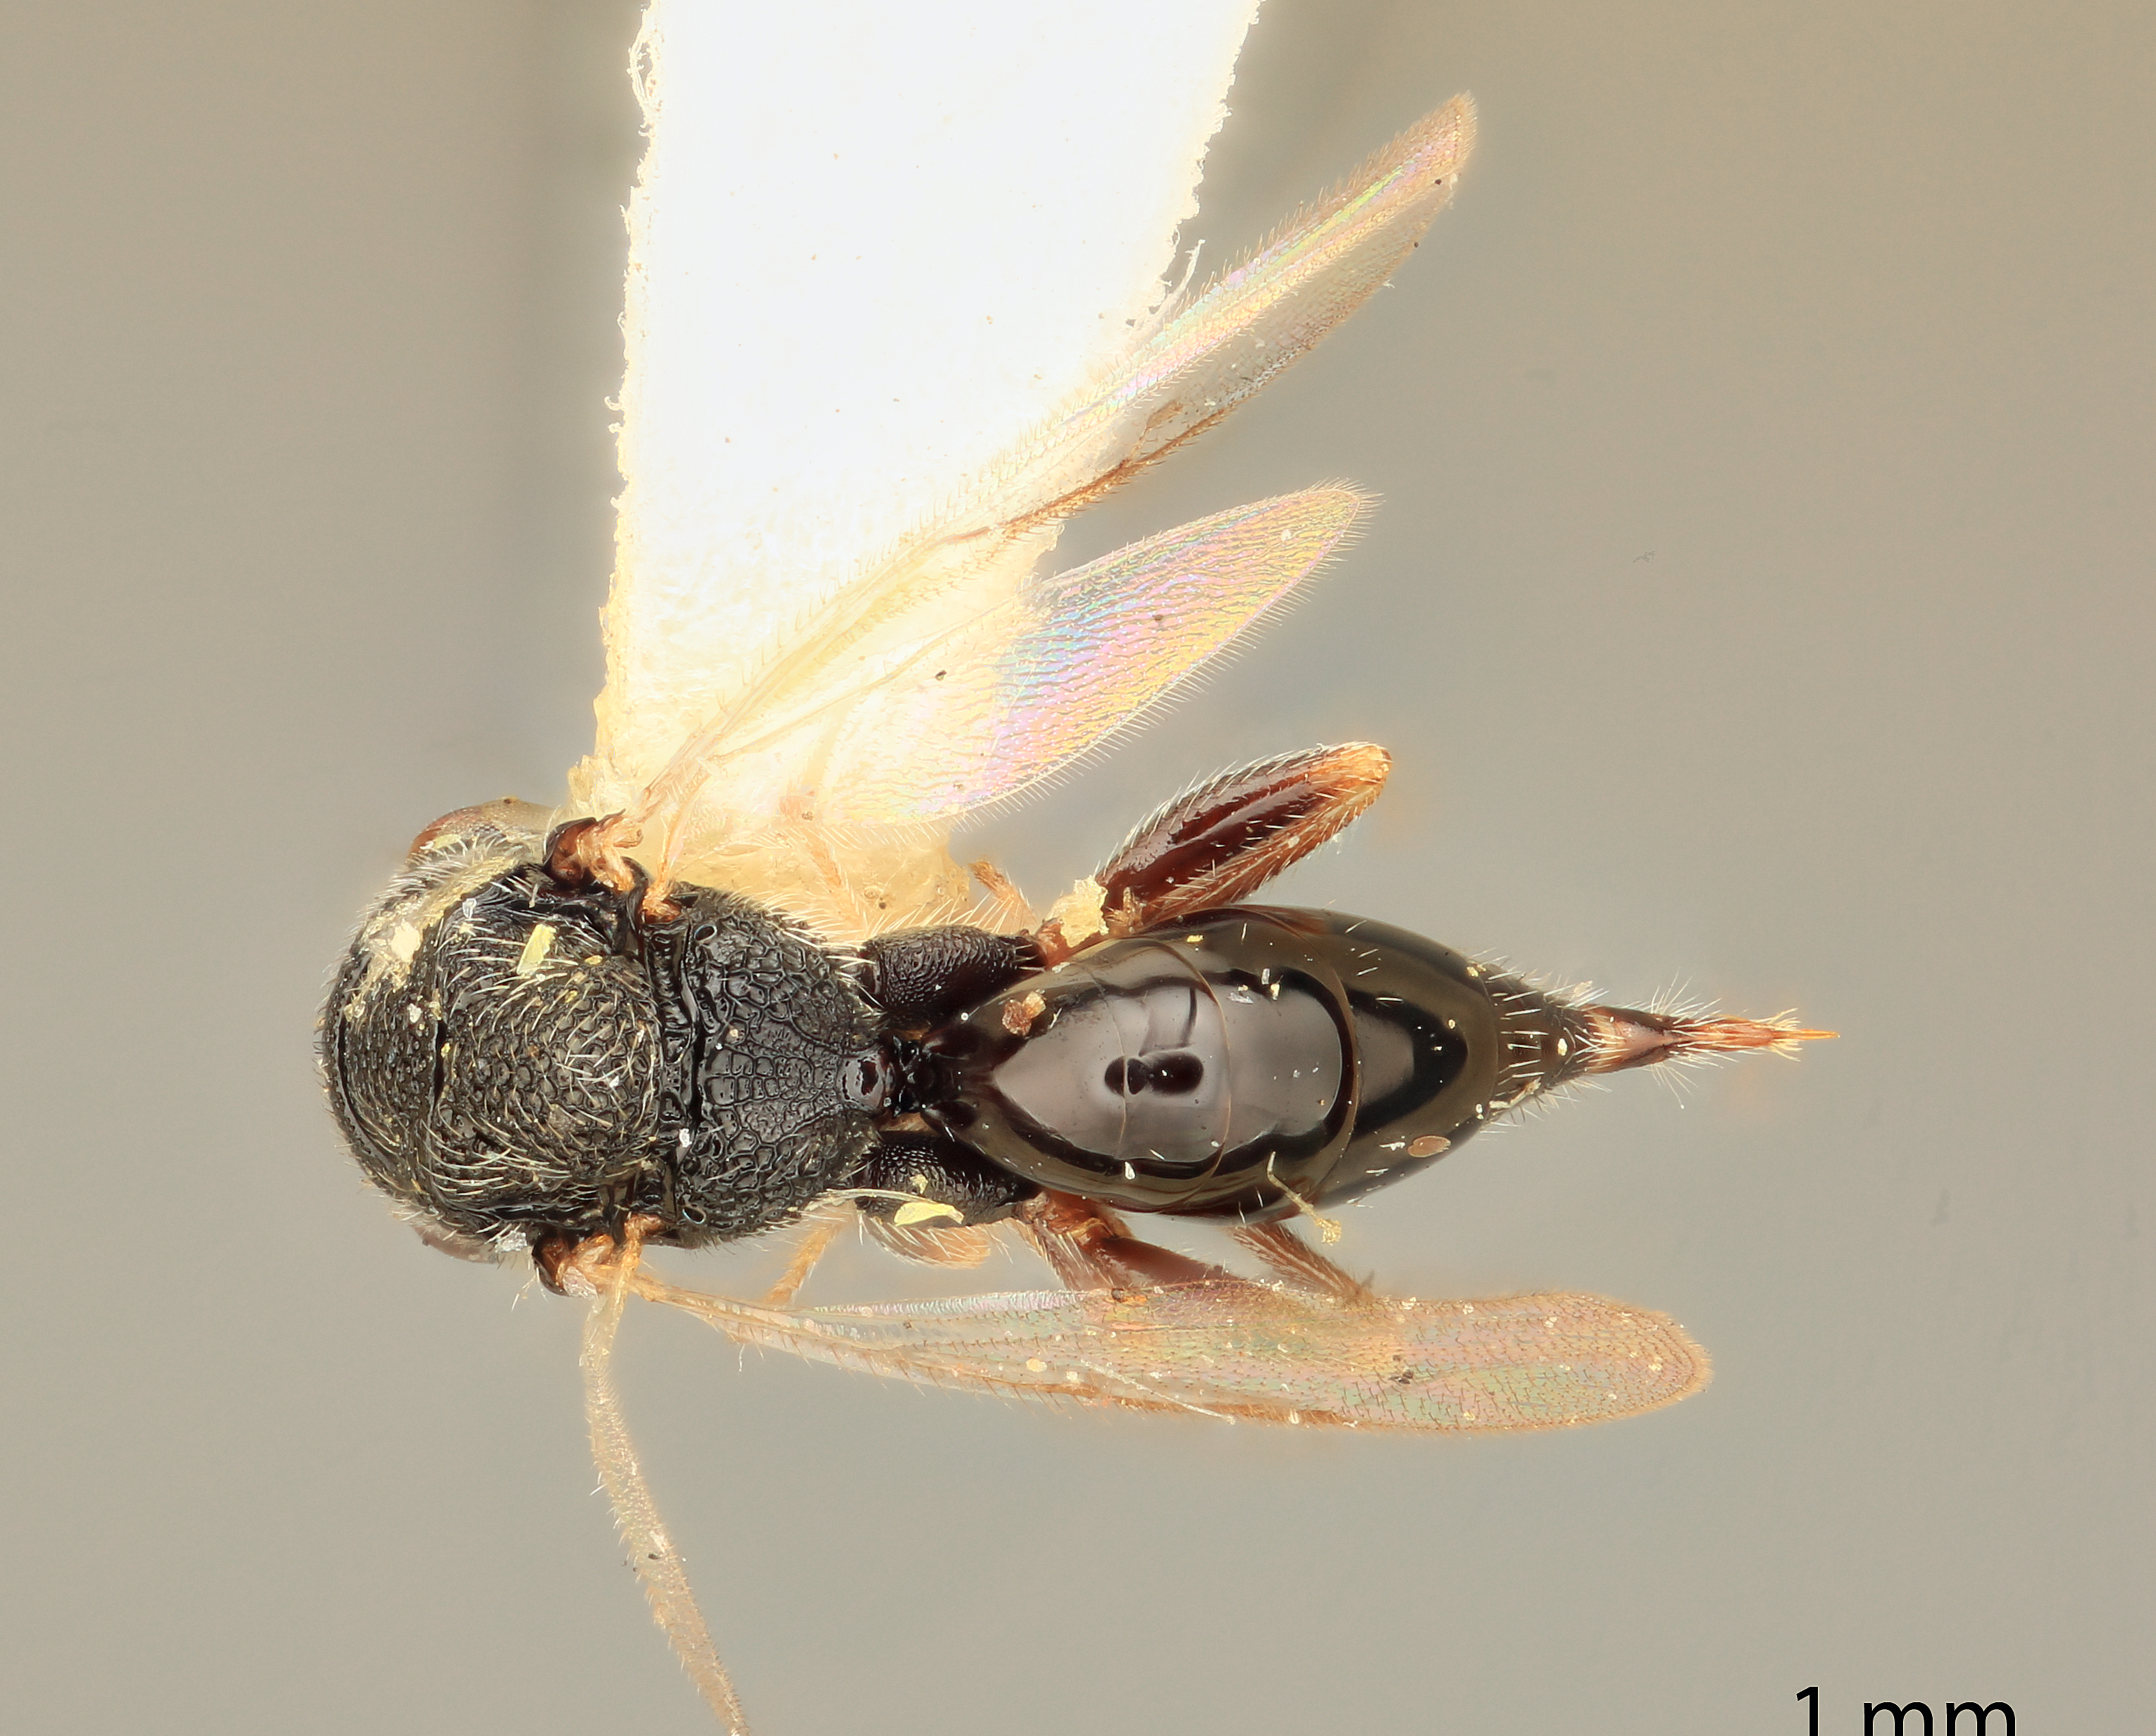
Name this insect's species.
Eurytoma calcarea
